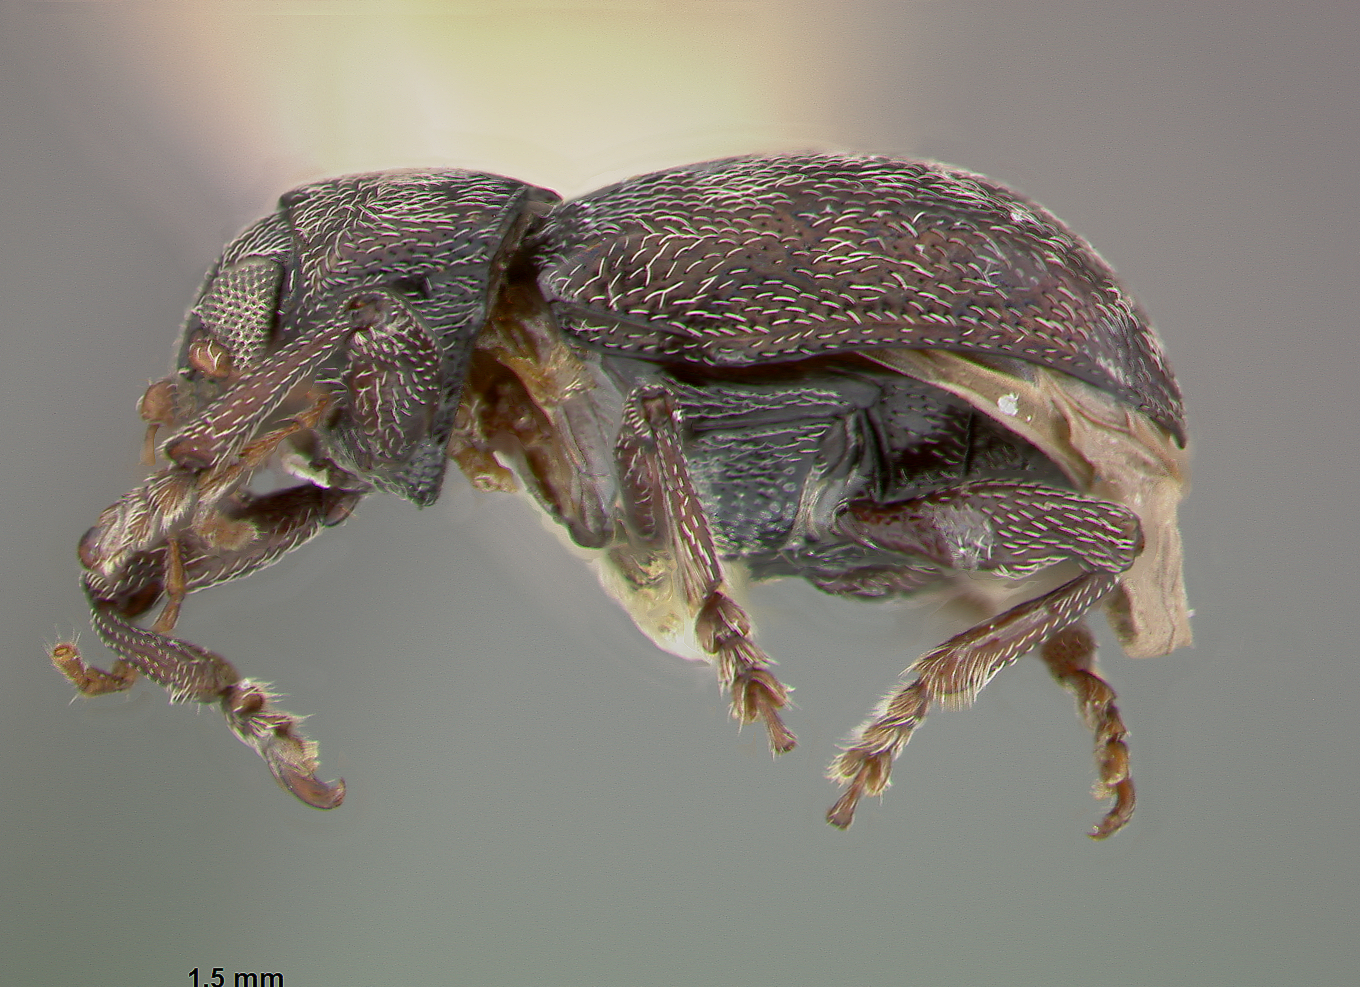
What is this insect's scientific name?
Chalcosicya eleutherae
